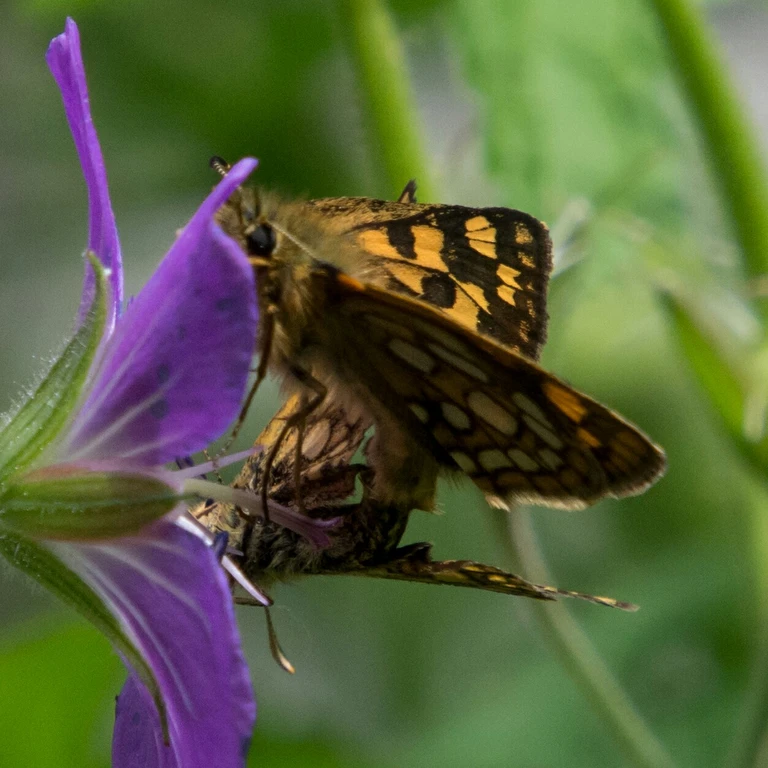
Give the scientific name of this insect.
Carterocephalus palaemon
